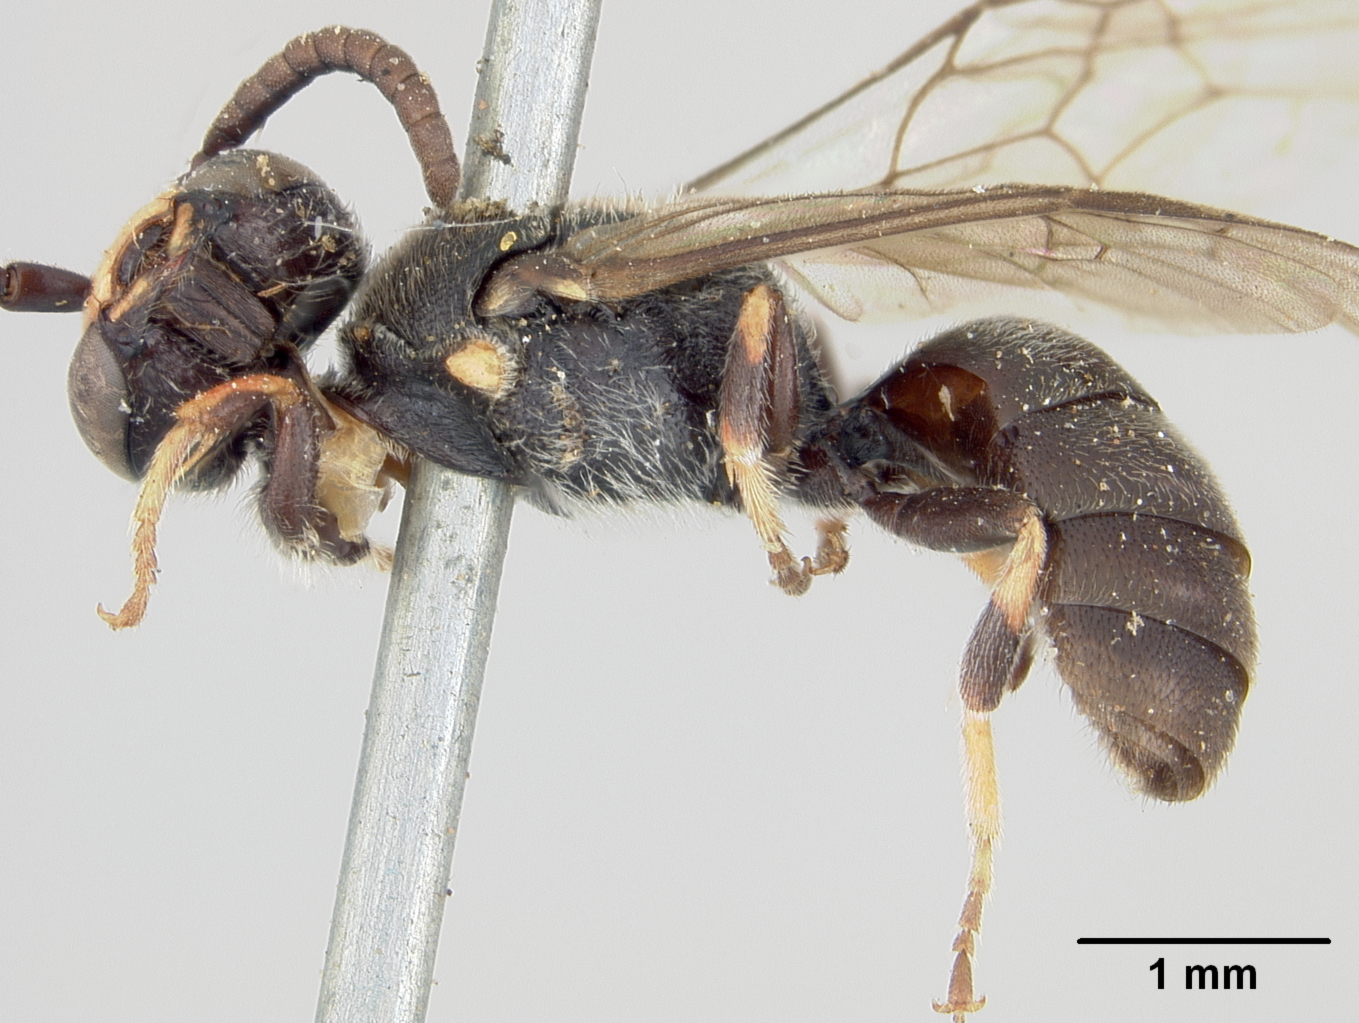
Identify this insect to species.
Prosopis rugulosus
